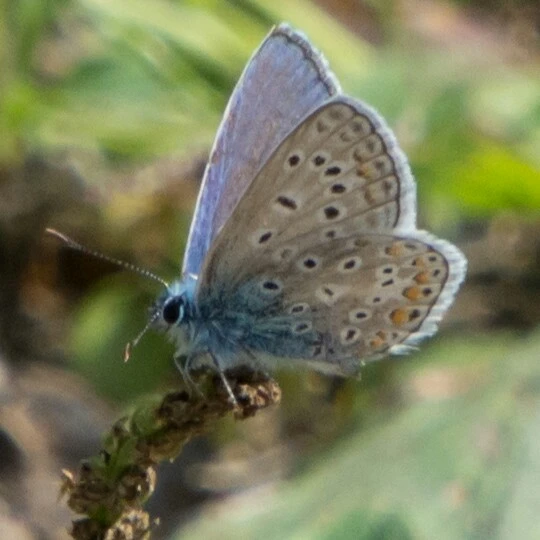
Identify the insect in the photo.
Polyommatus icarus
